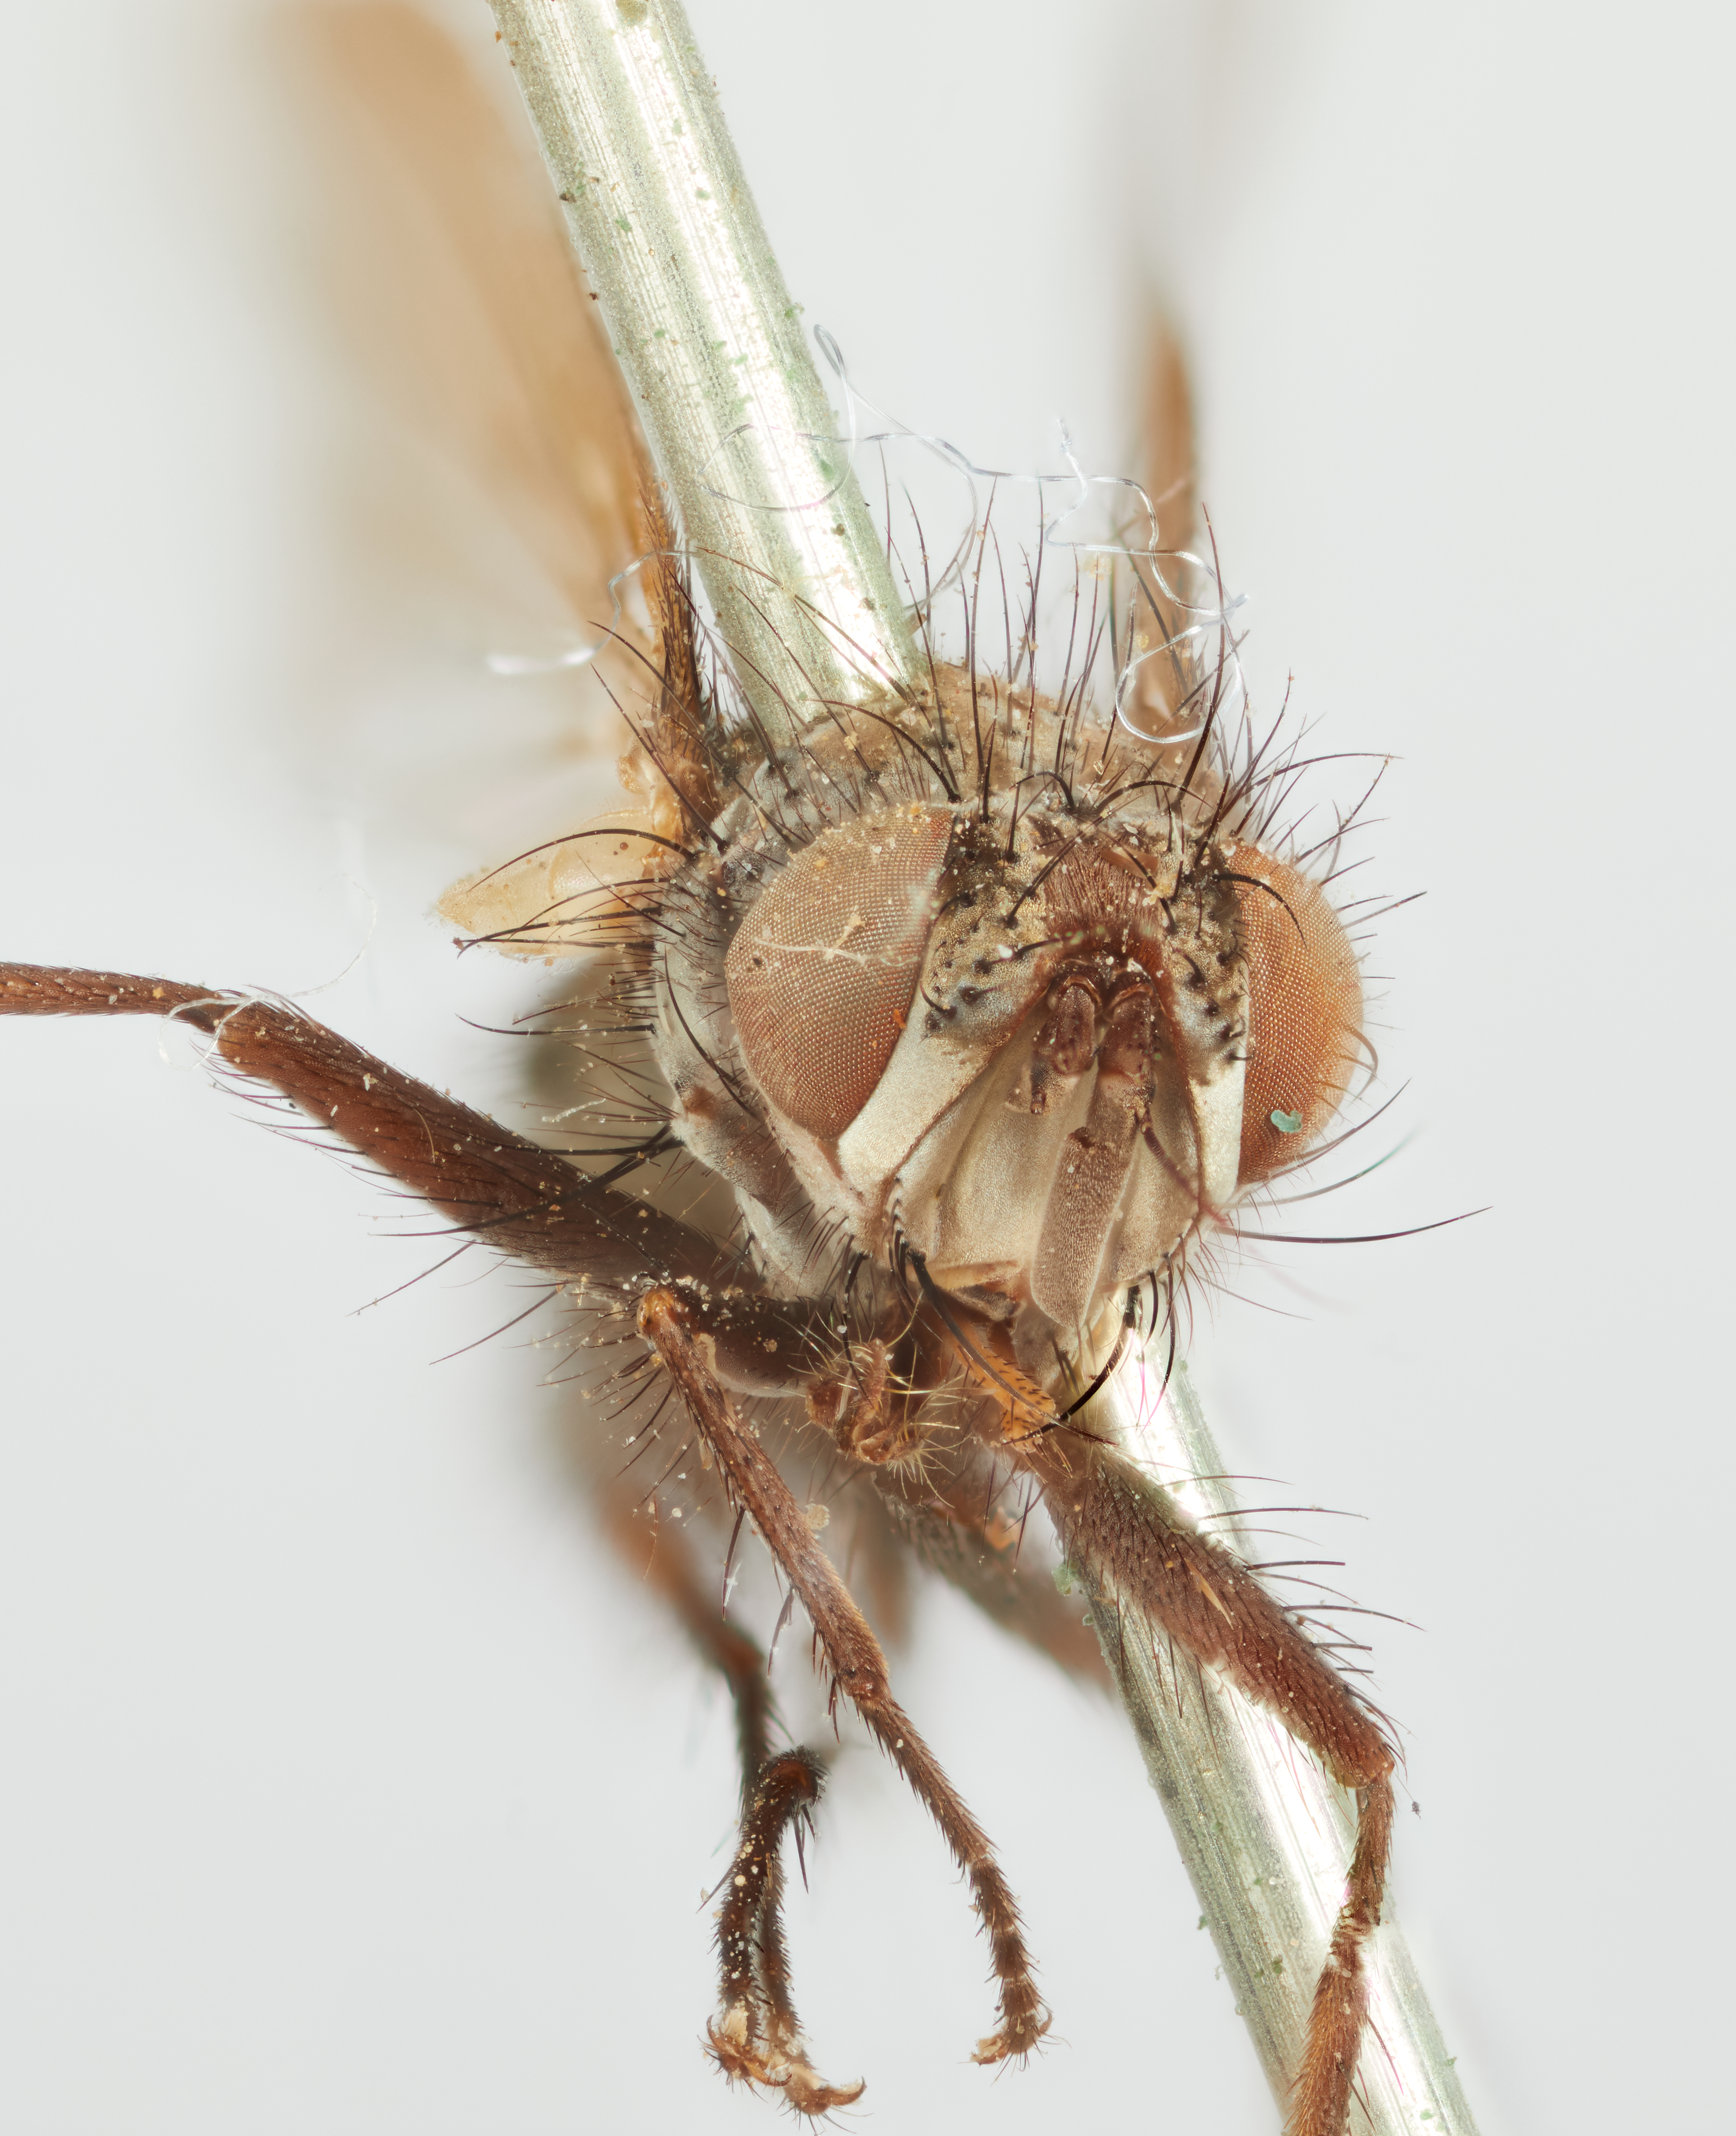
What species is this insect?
Pseudodidyma pullula
